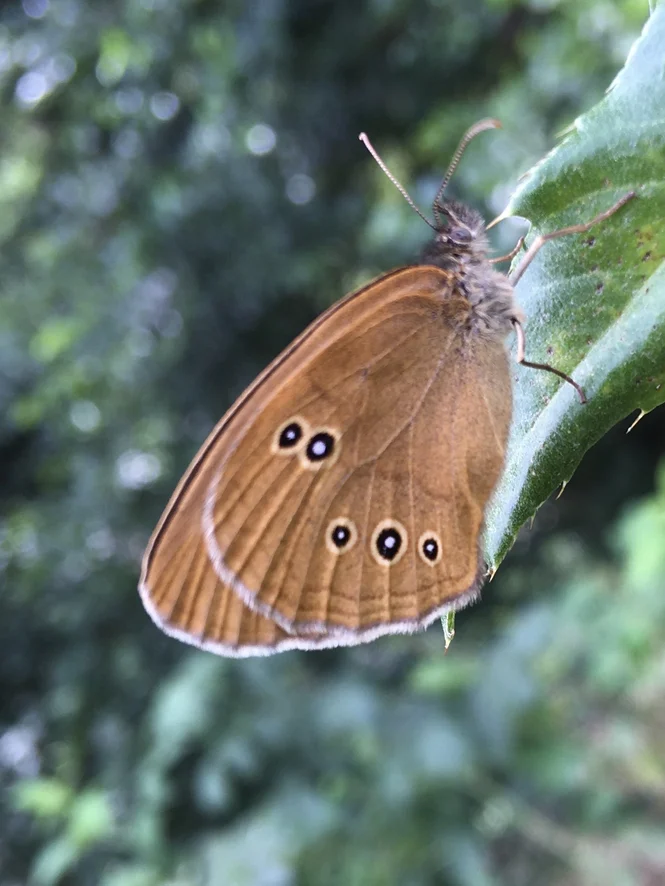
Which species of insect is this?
Aphantopus hyperantus
